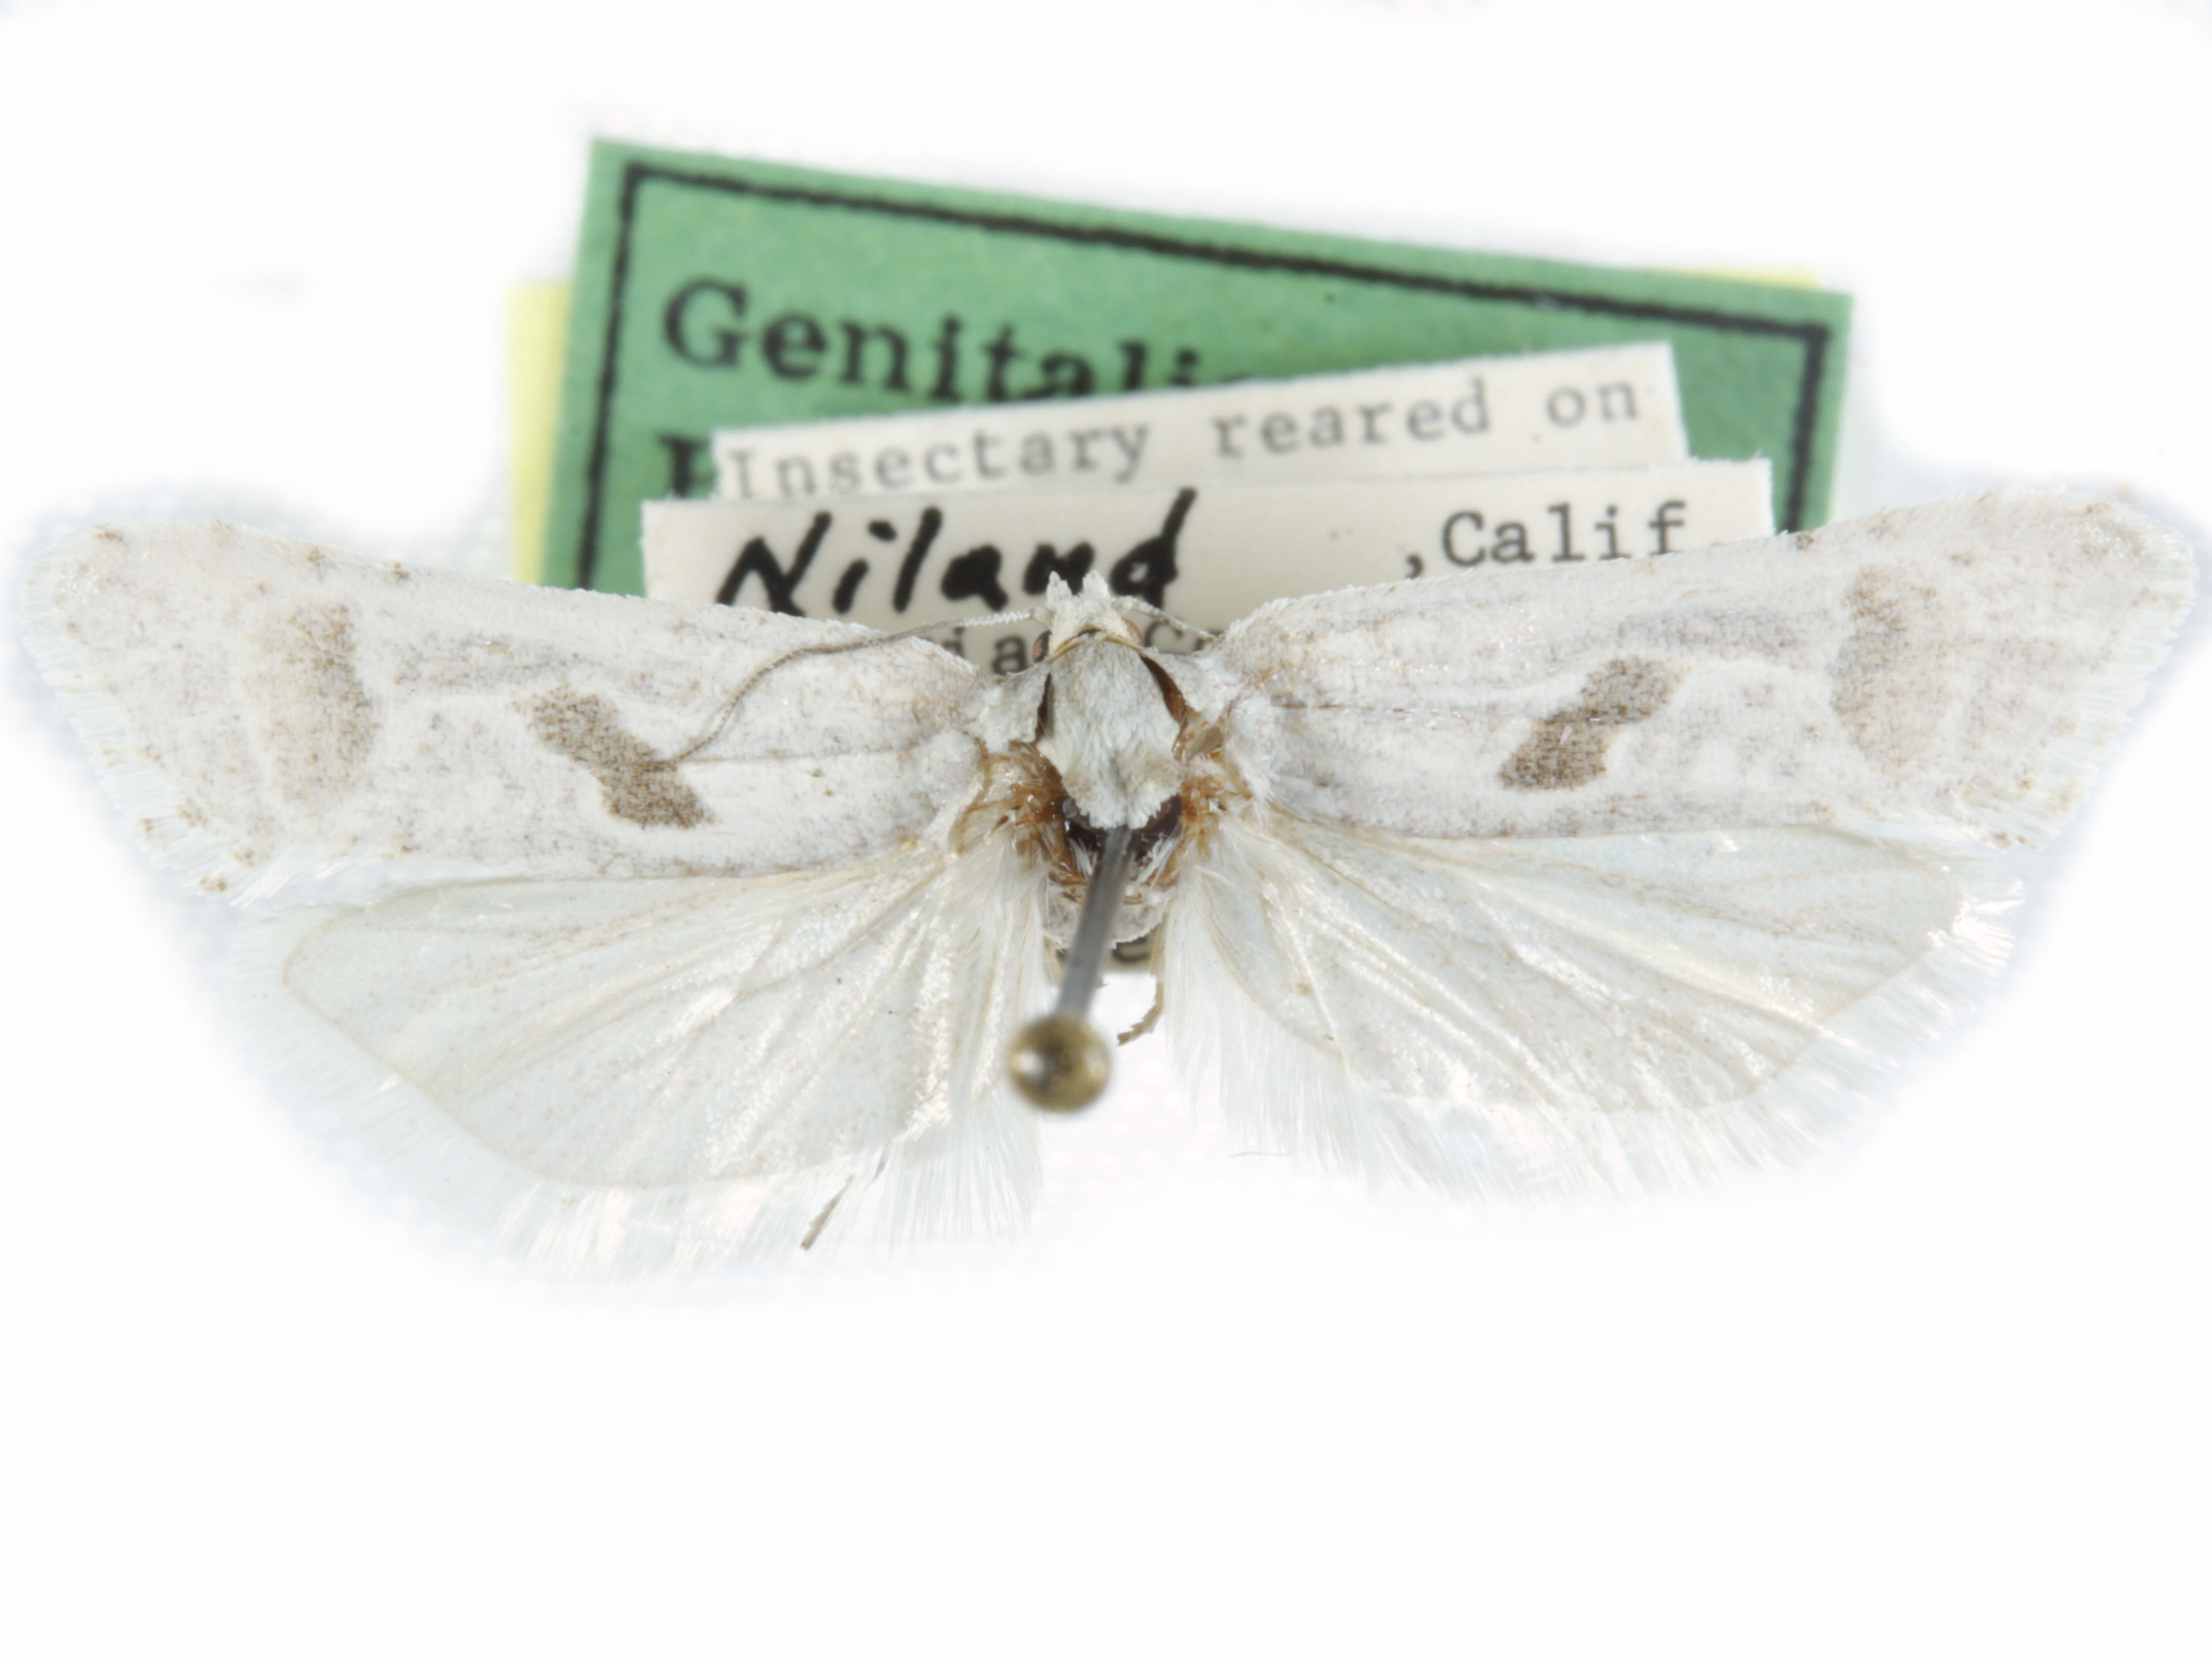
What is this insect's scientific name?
Eugnosta willettana
